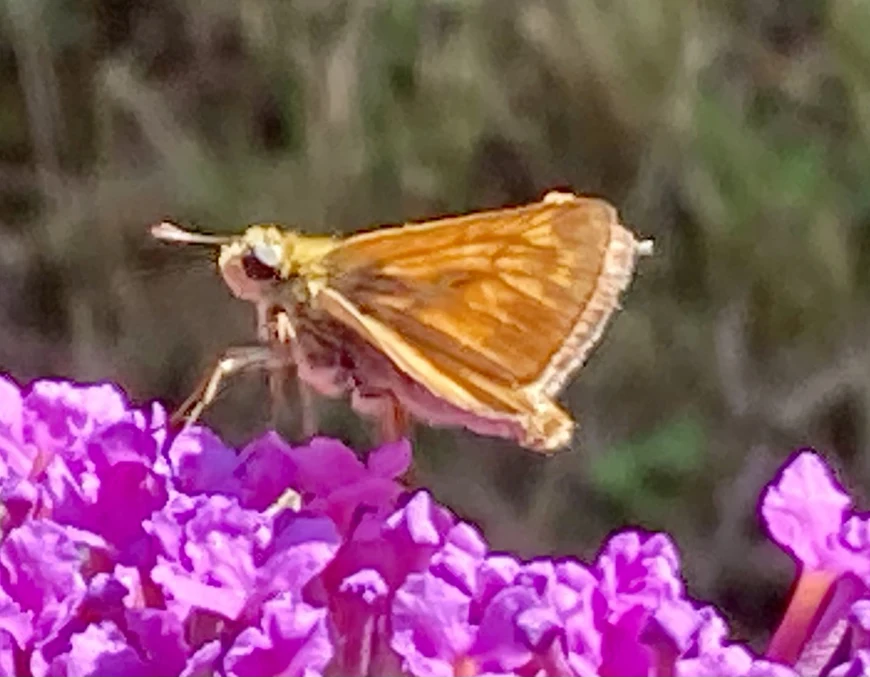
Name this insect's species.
Ochlodes sylvanus (also Ochlodes venata)
